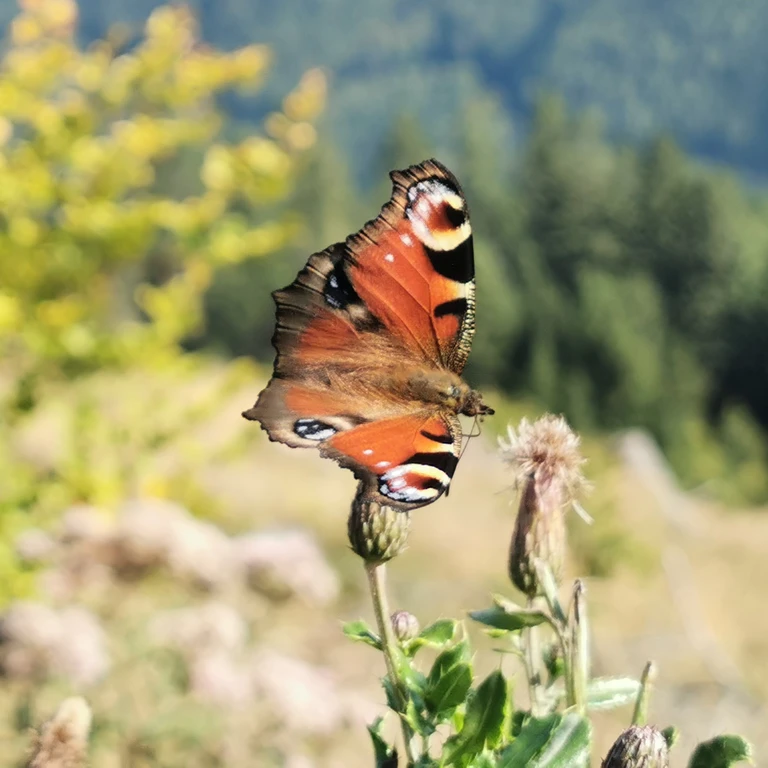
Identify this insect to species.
Aglais io
